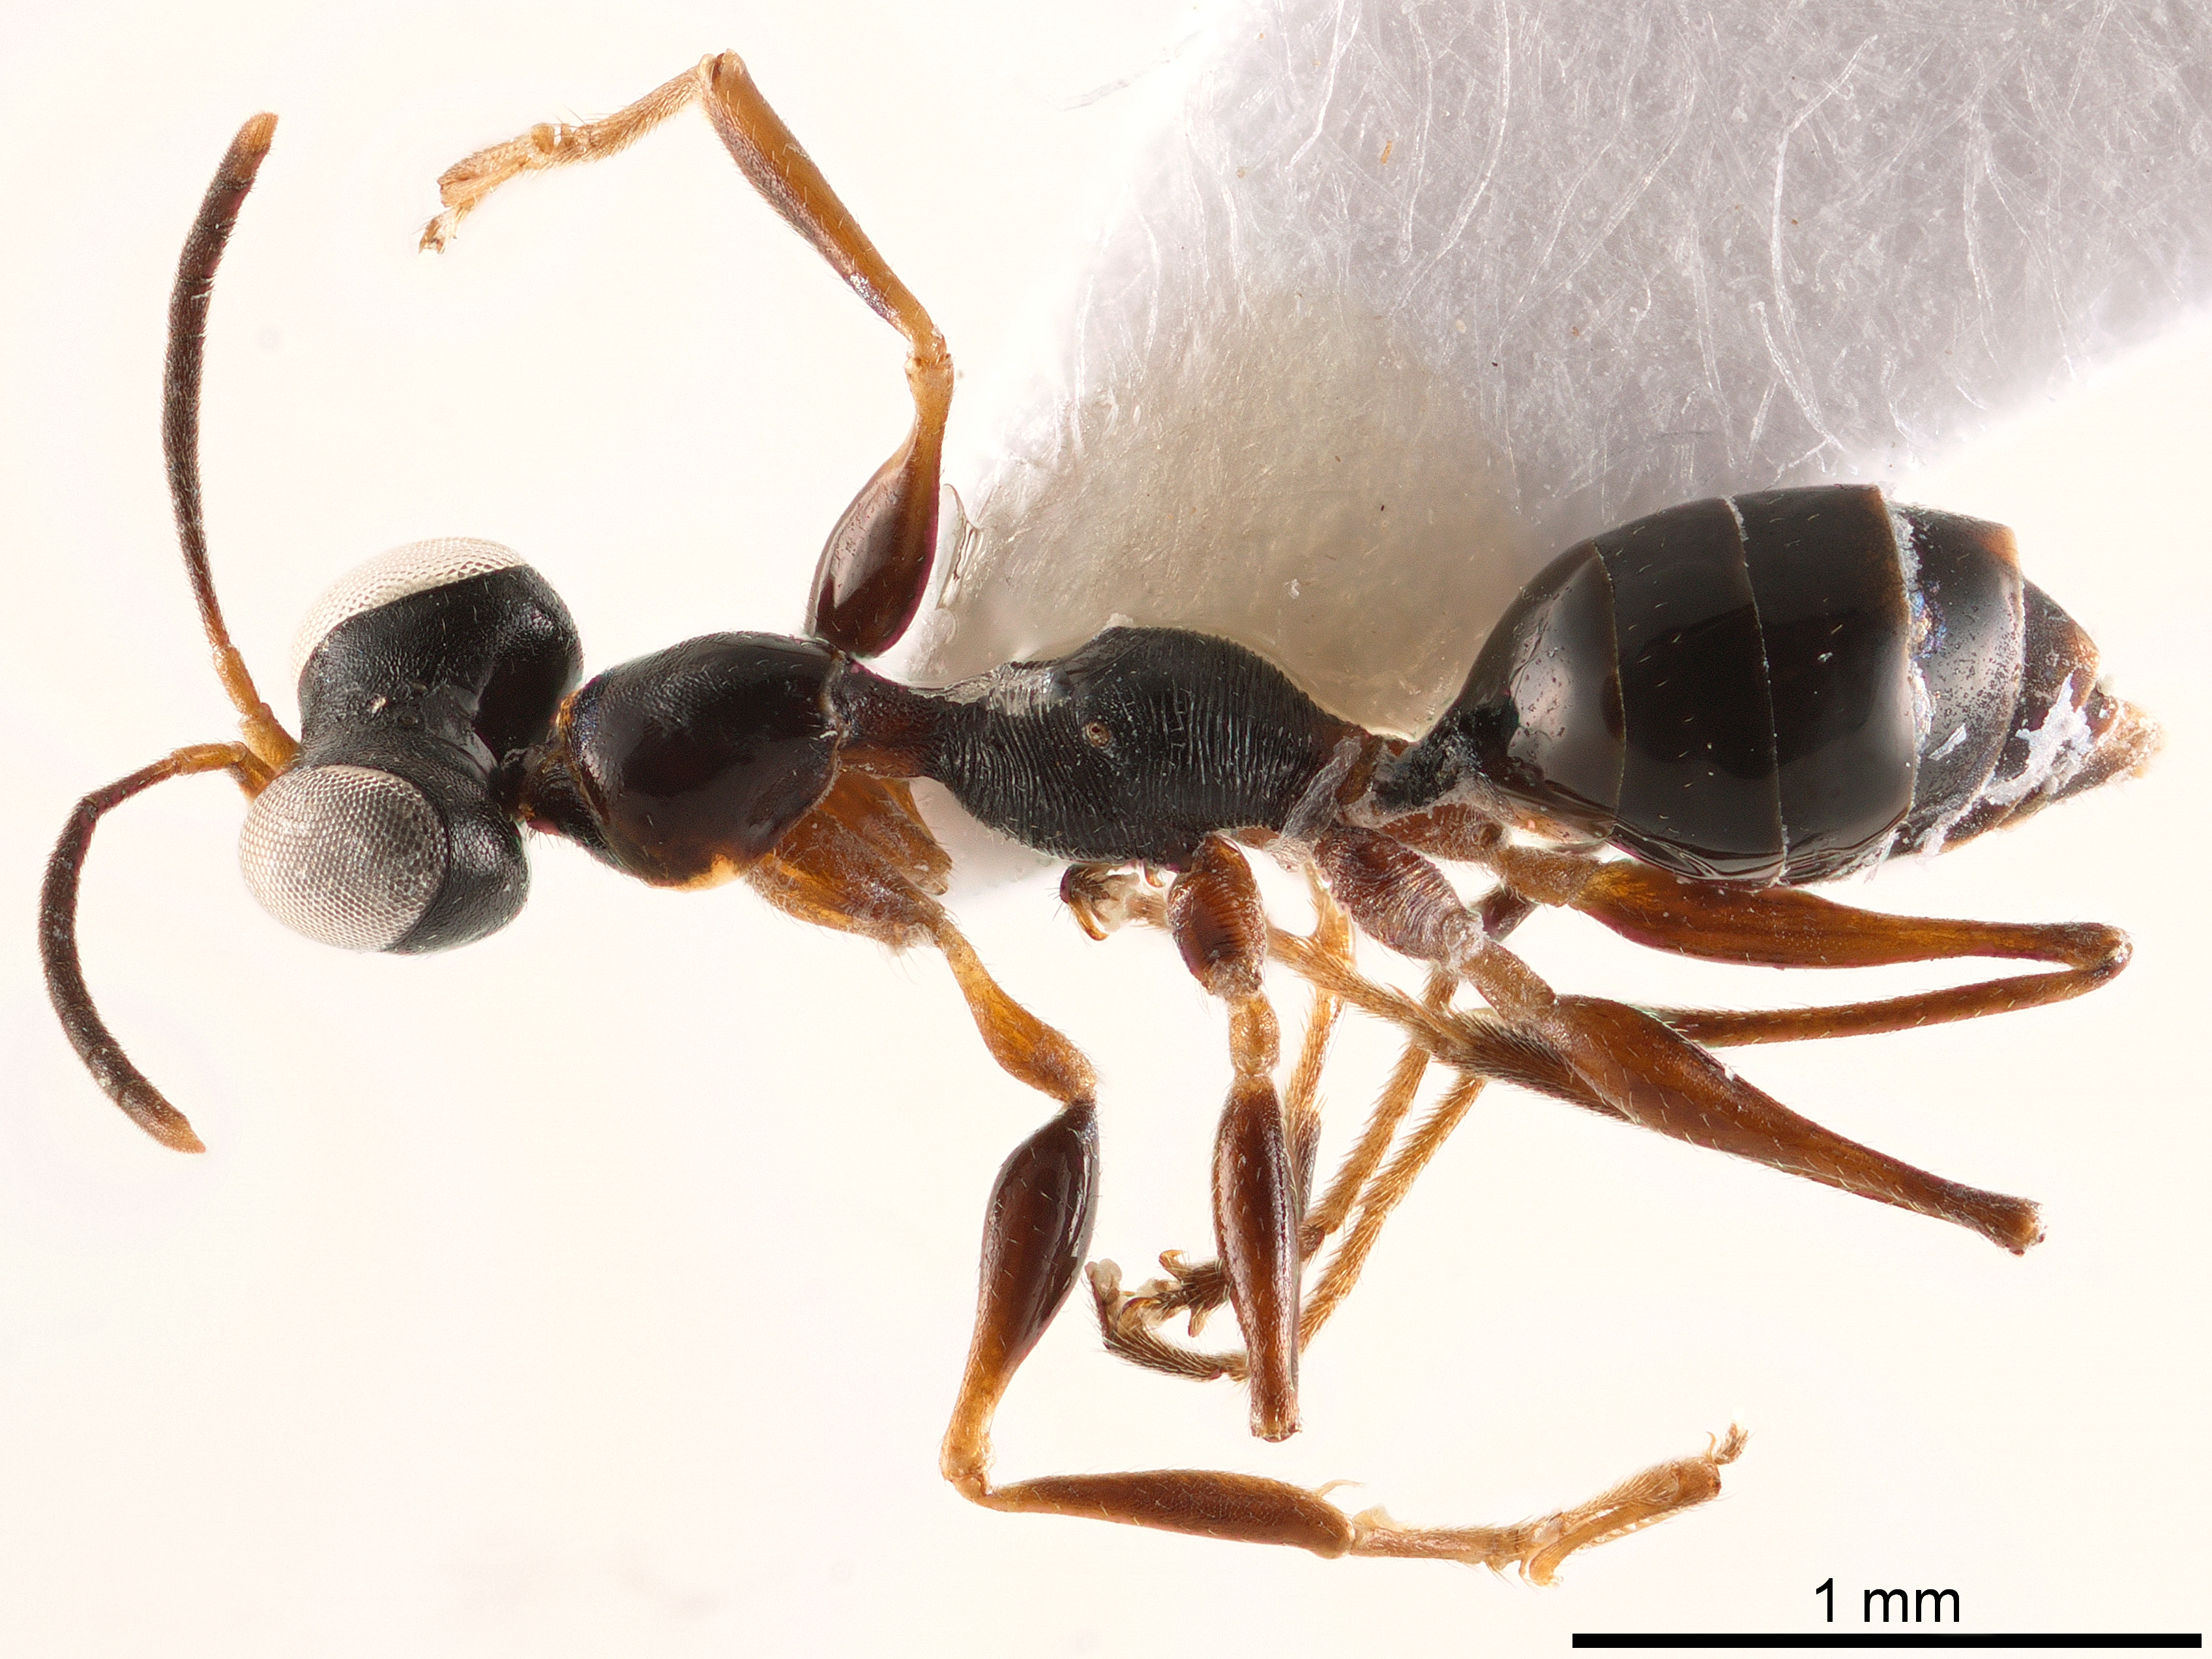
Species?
Haplogonatopus hernandezae
